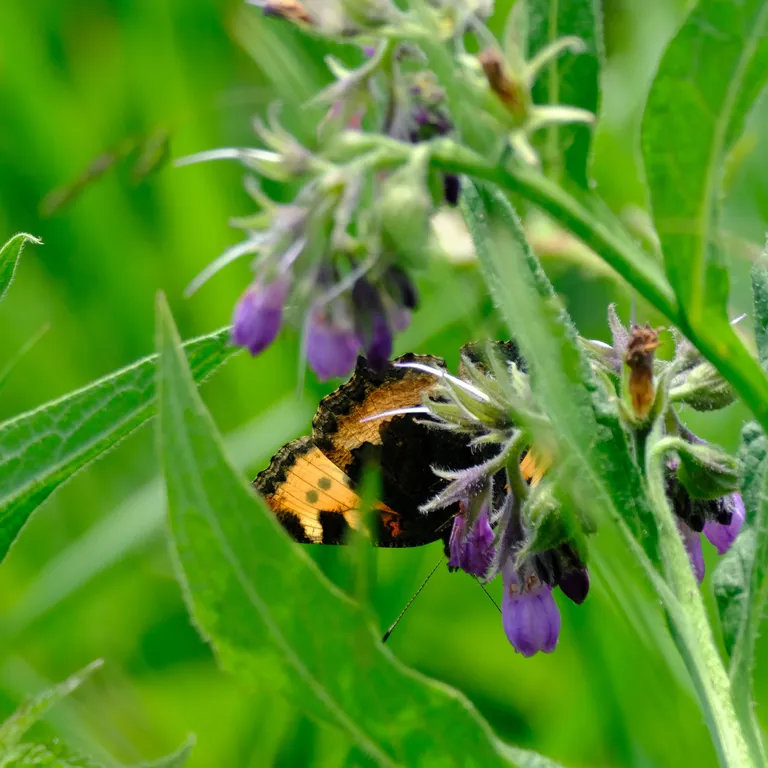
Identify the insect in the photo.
Aglais urticae
